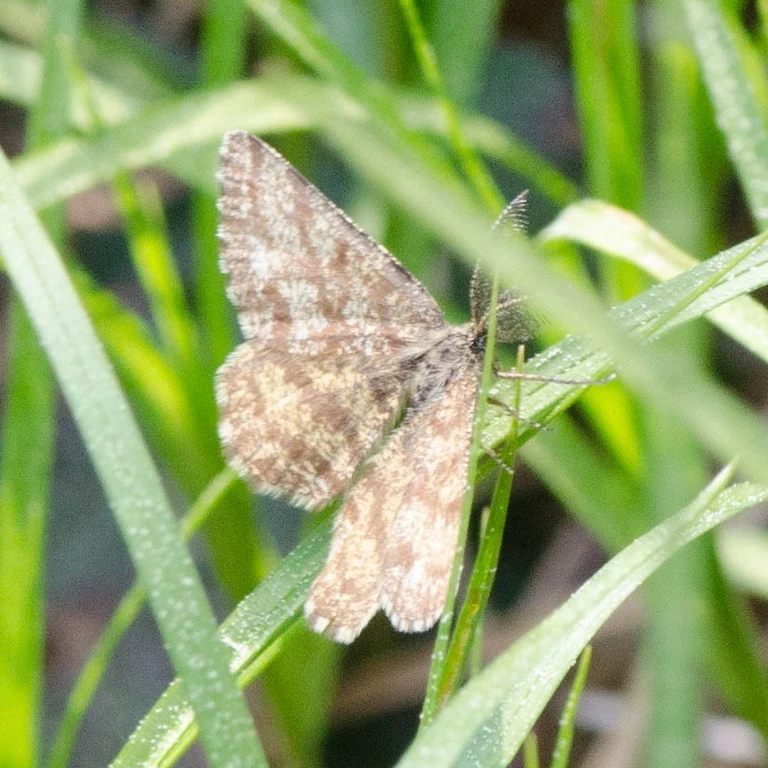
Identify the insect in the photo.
Ematurga atomaria
